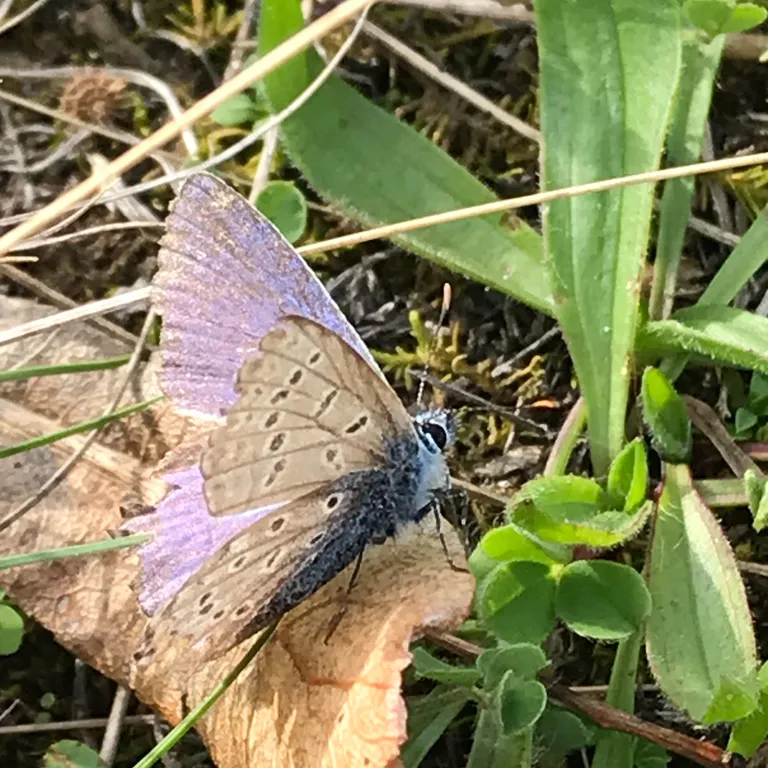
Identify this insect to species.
Polyommatus icarus
